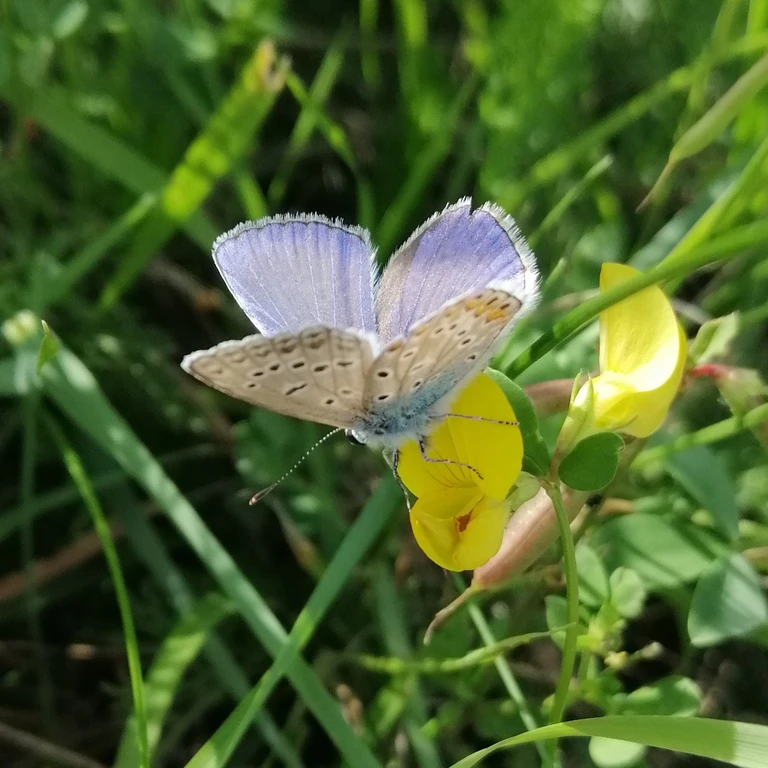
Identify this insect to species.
Polyommatus icarus
